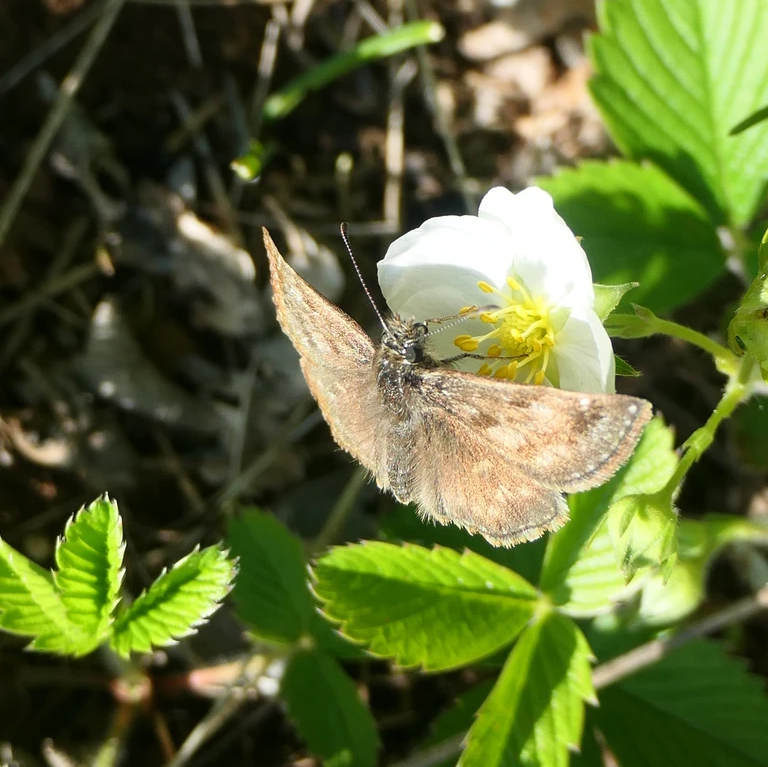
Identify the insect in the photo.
Erynnis tages
